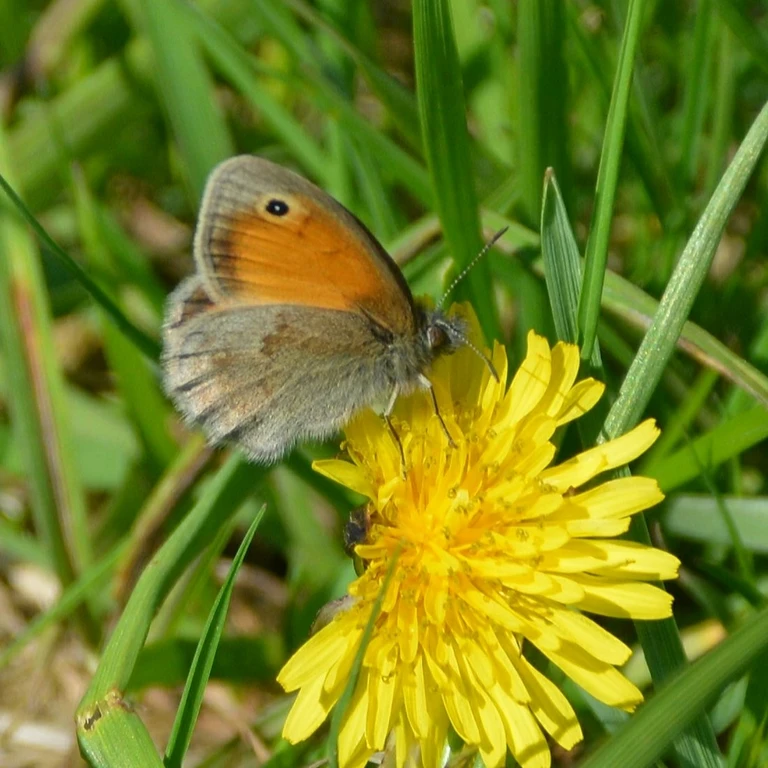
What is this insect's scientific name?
Coenonympha pamphilus
